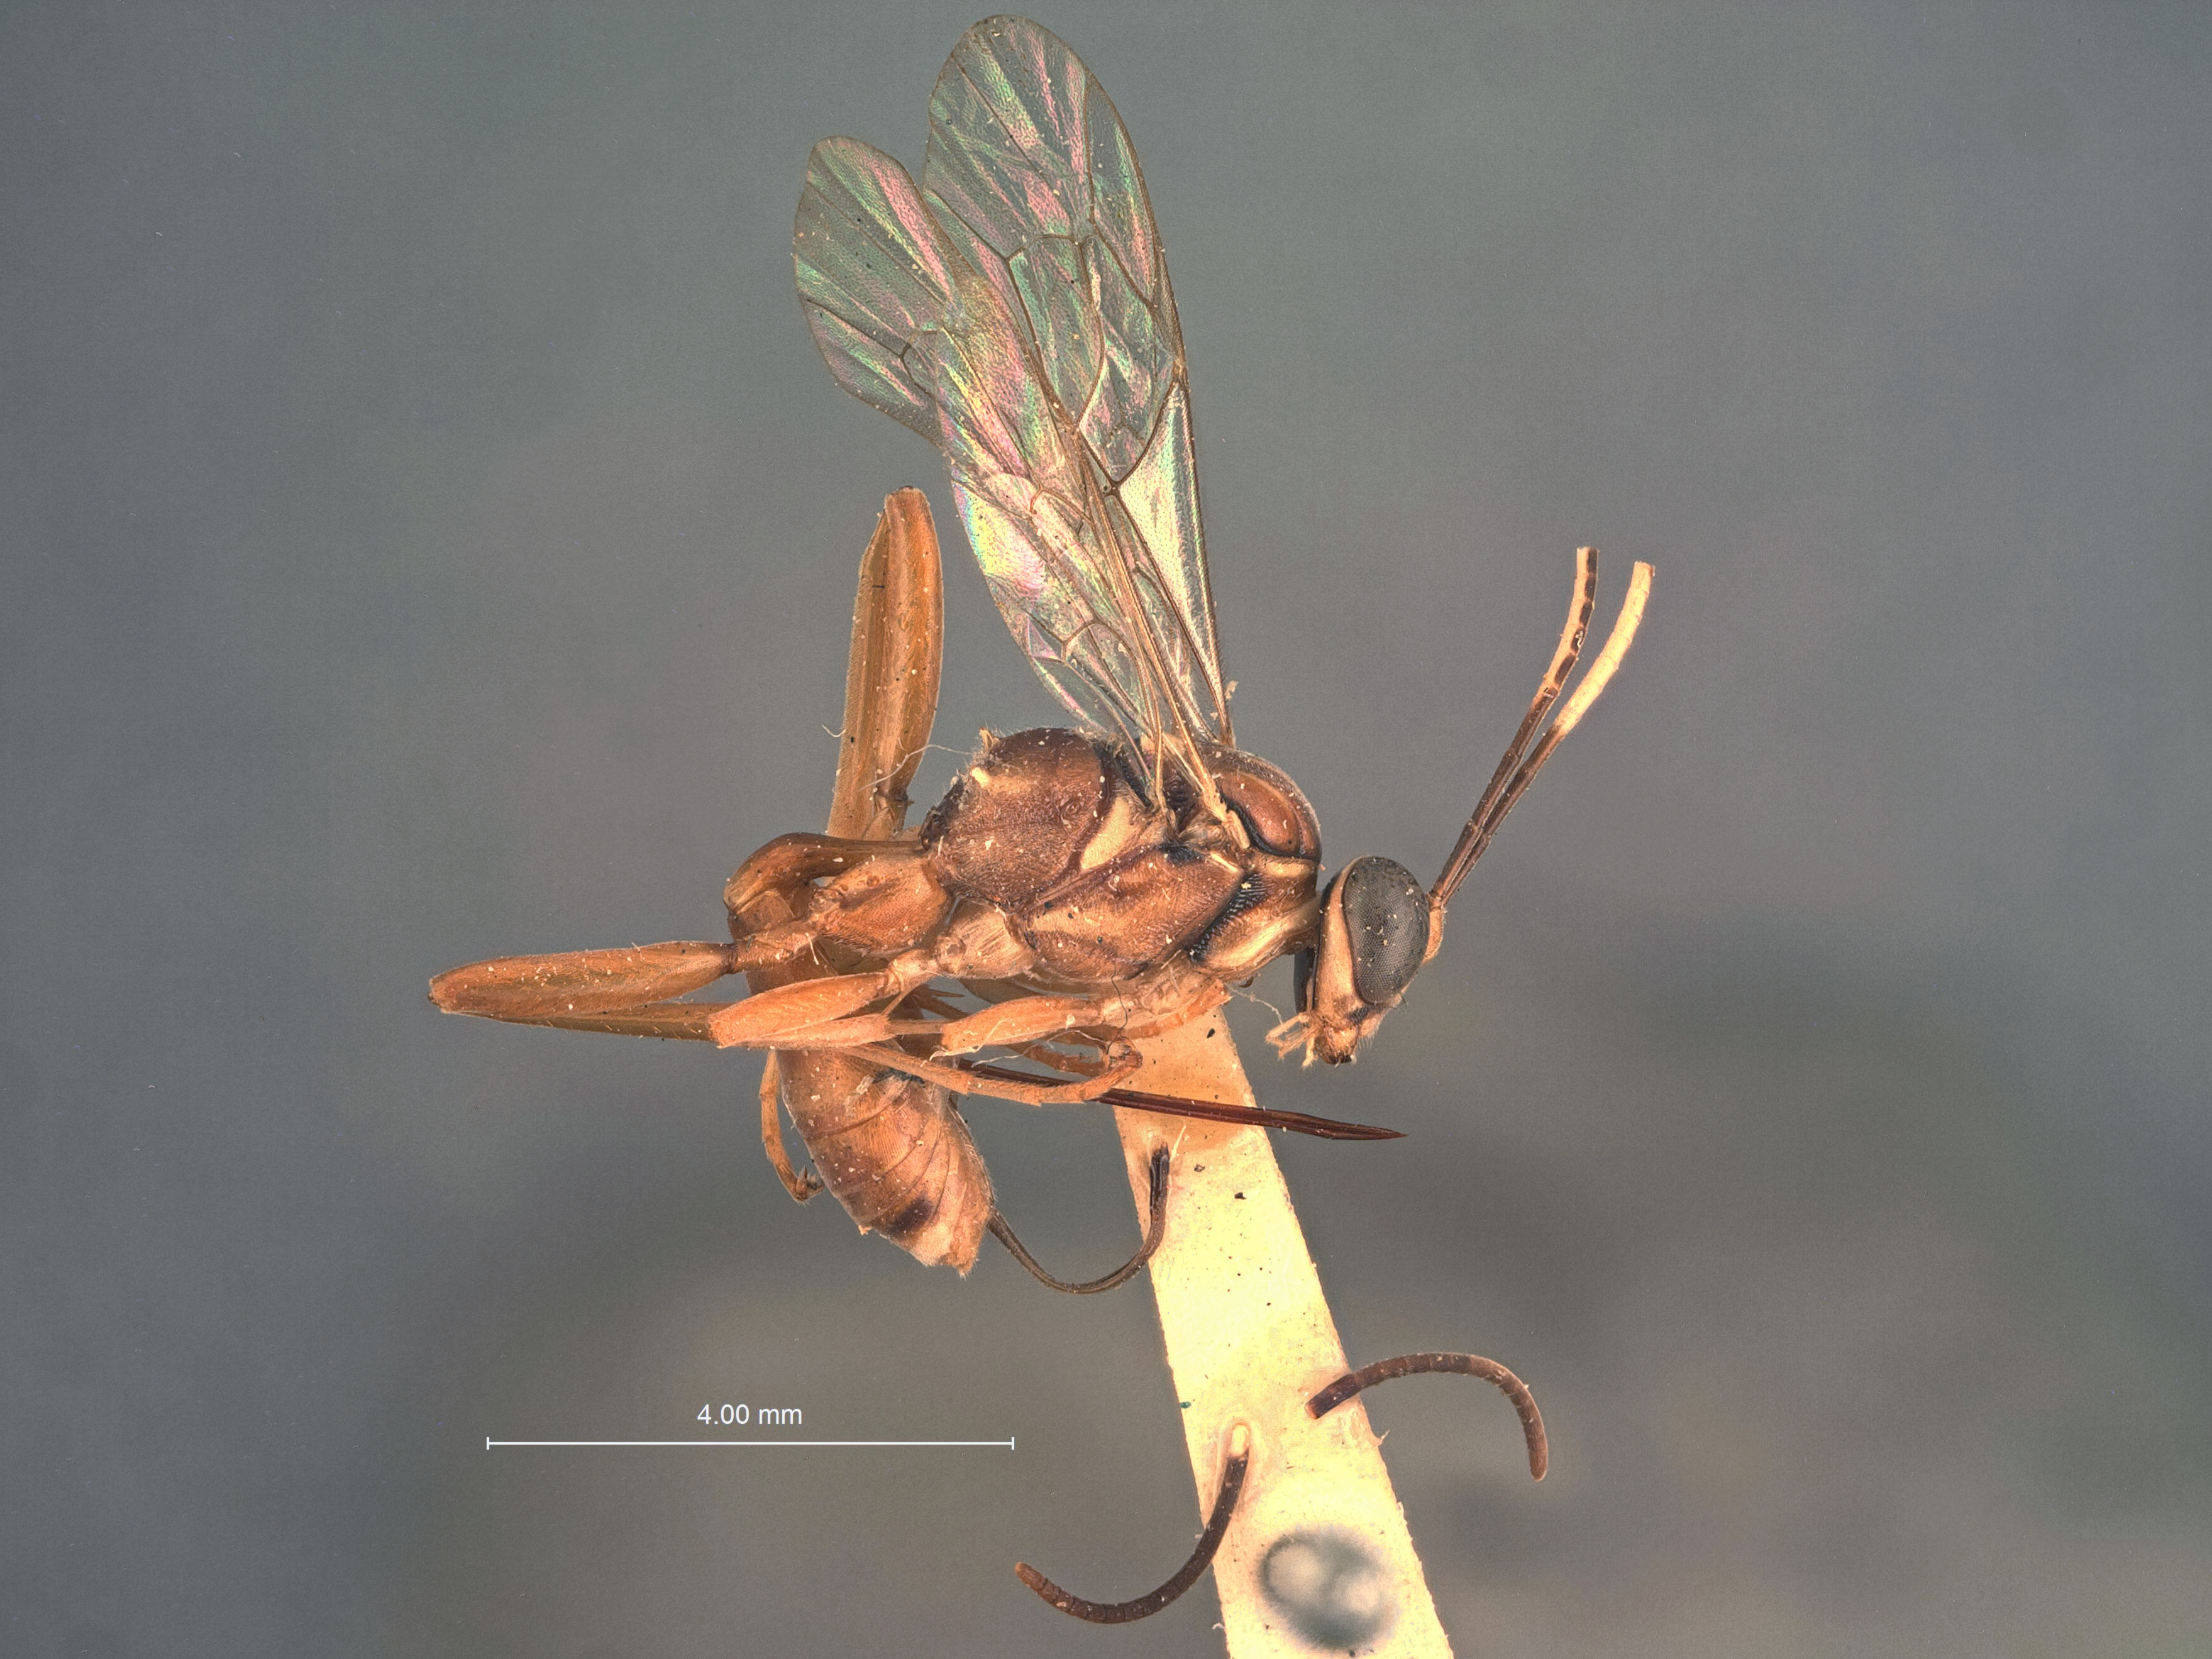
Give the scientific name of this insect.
Diapetimorpha alabama
